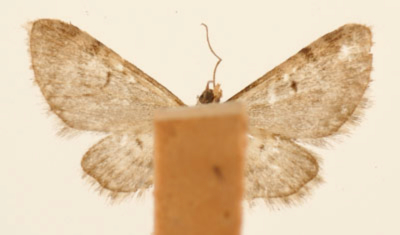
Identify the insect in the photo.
Tephroclystia microleuca
